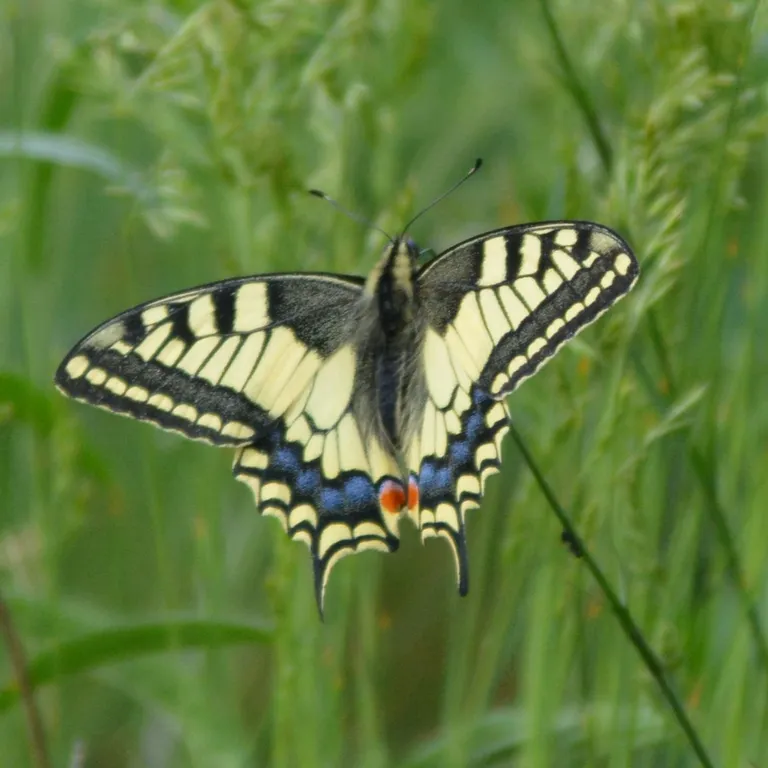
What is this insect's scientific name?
Papilio machaon
